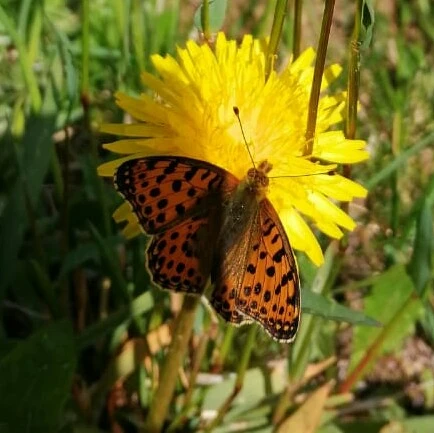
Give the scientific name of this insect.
Issoria lathonia
